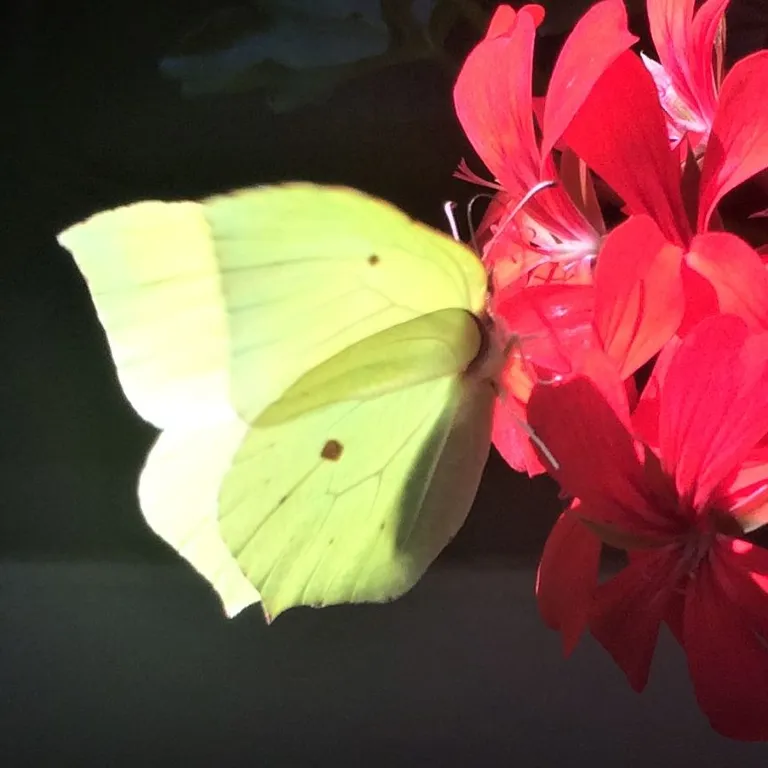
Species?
Gonepteryx rhamni
